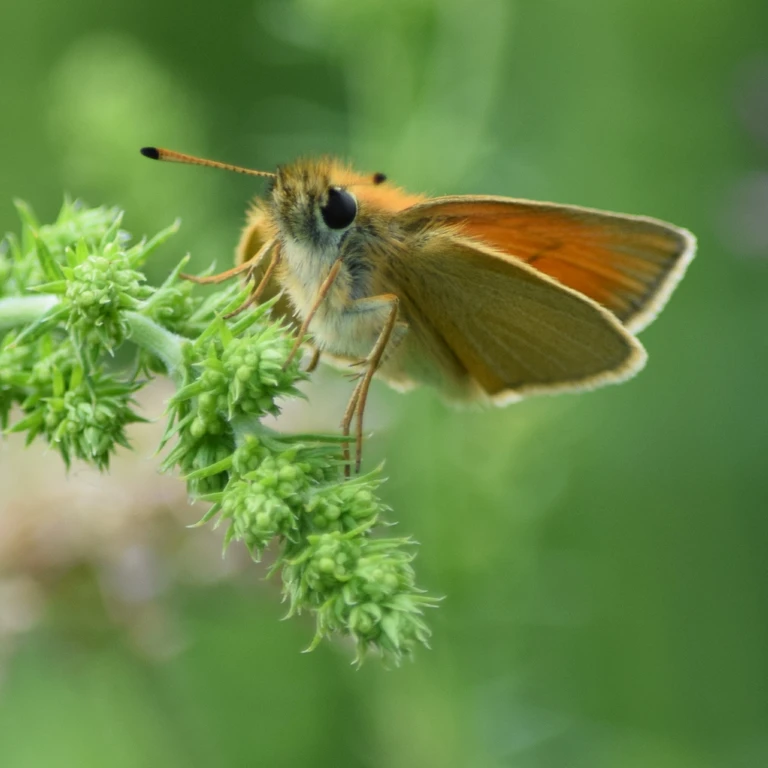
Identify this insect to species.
Thymelicus lineola
